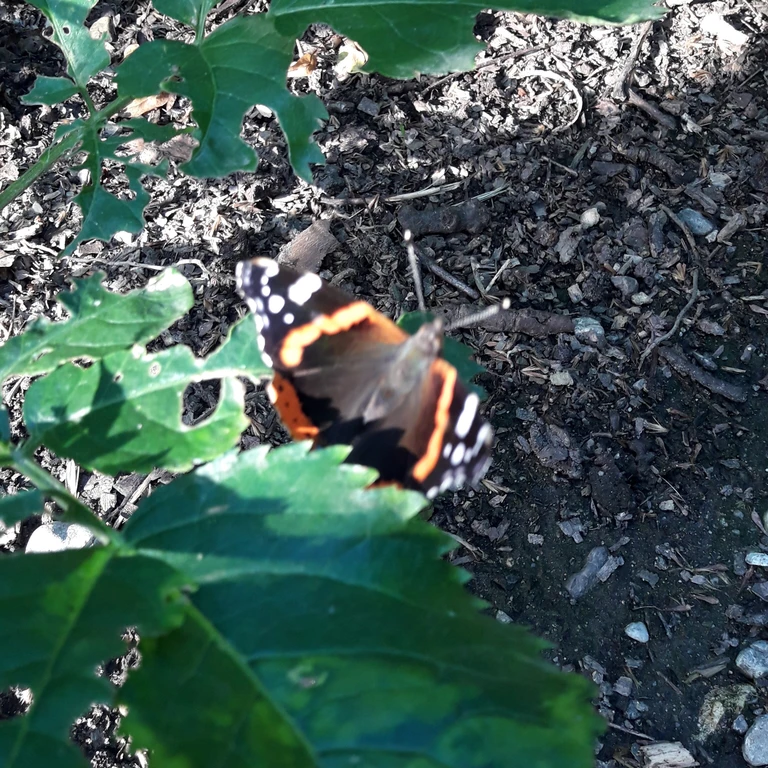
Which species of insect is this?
Vanessa atalanta
